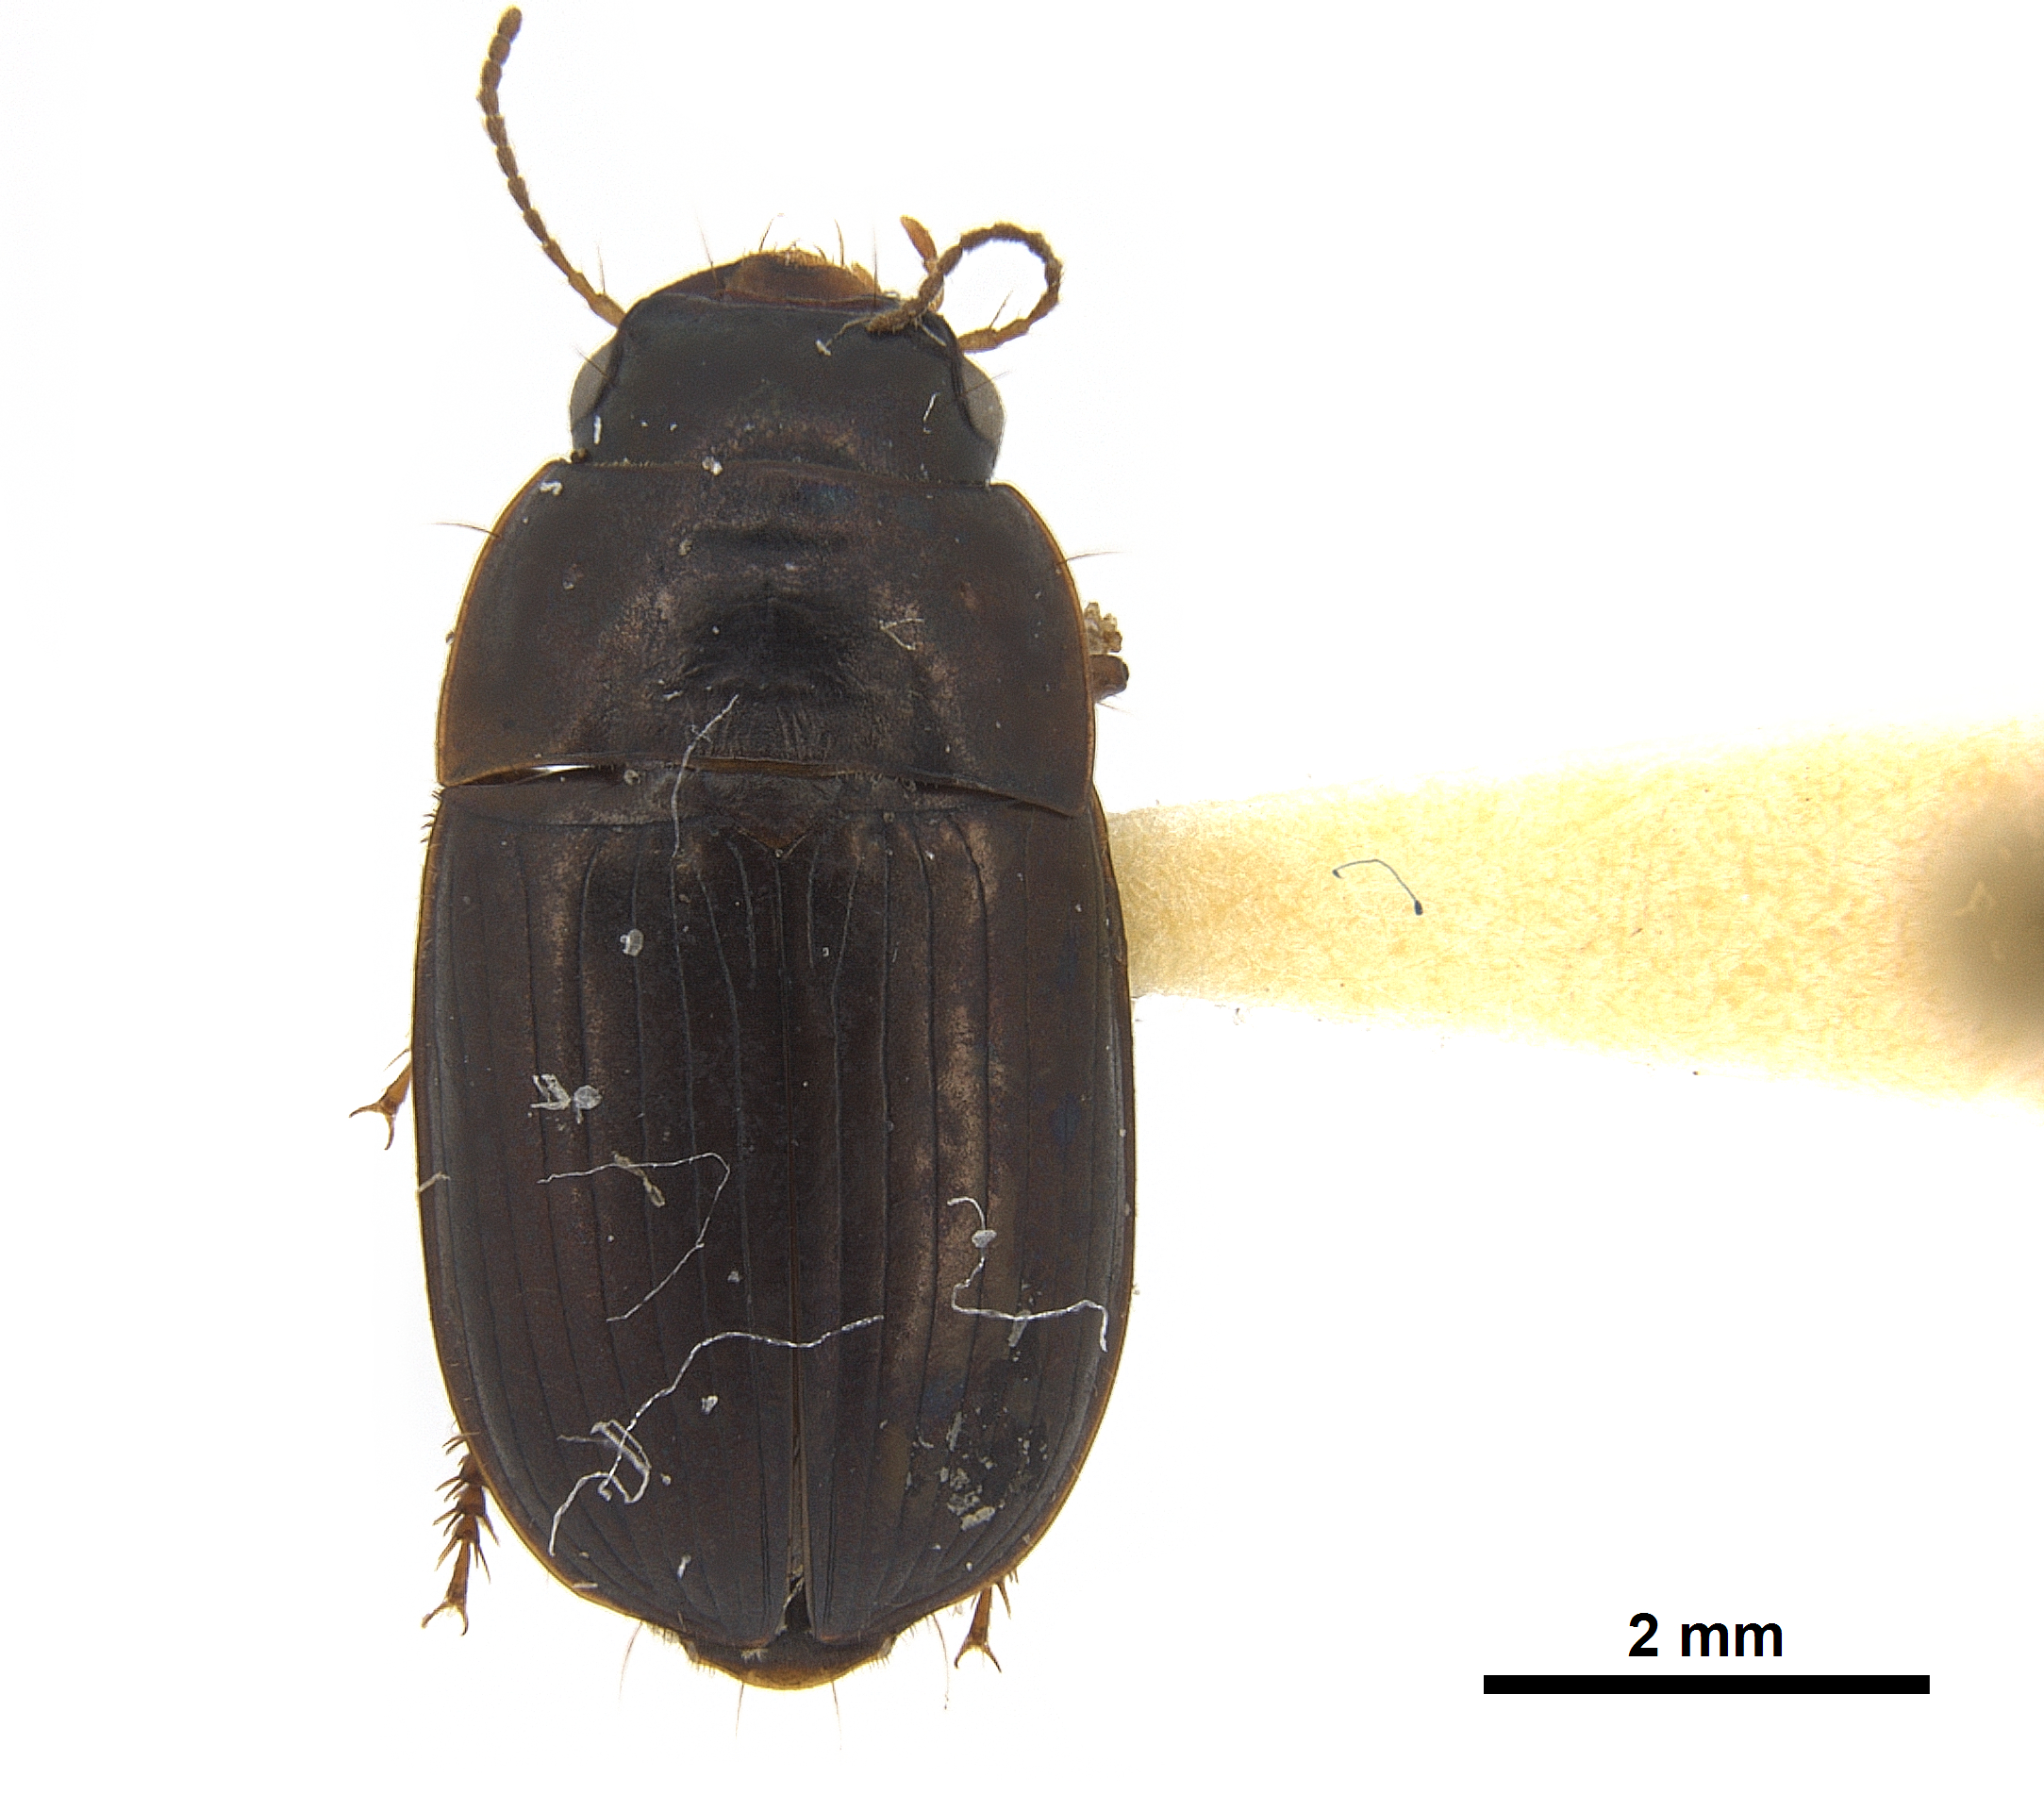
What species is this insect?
Baryomus gyllenhali (also Oosoma gyllenhalii)
